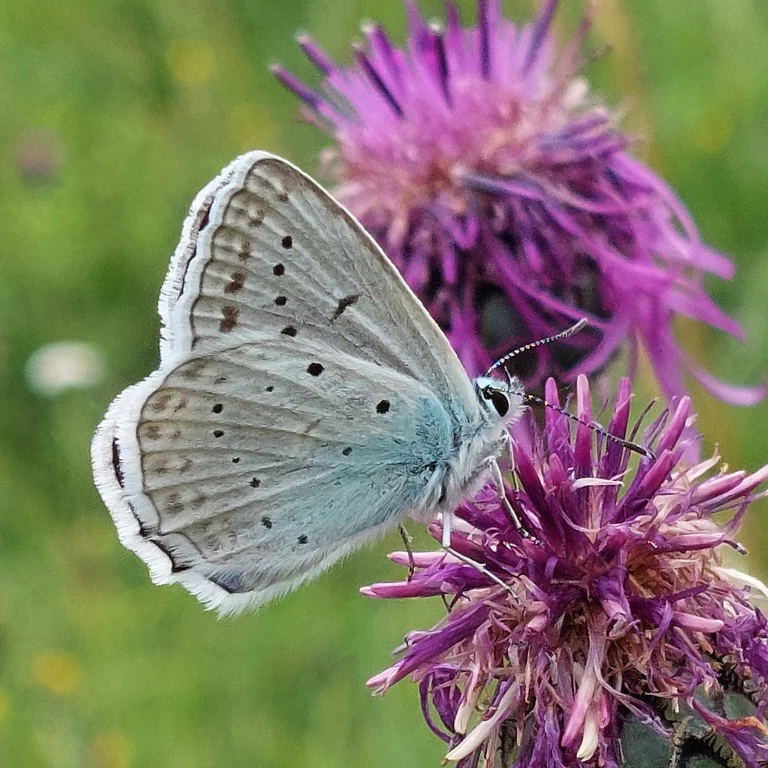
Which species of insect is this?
Polyommatus daphnis
